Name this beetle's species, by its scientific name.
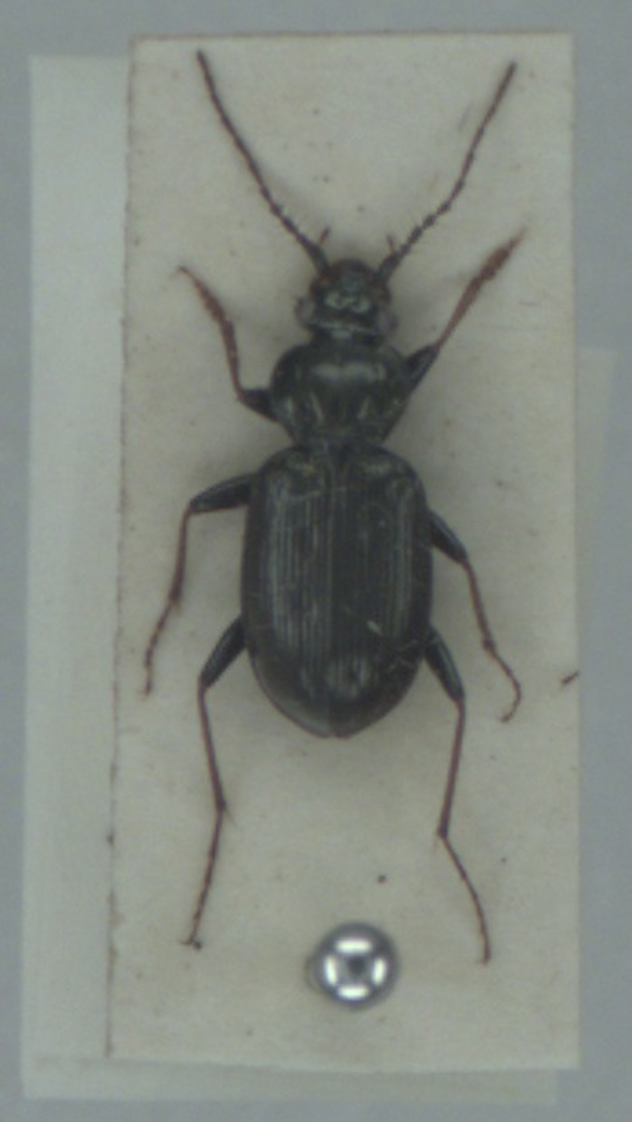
Loricera pilicornis
